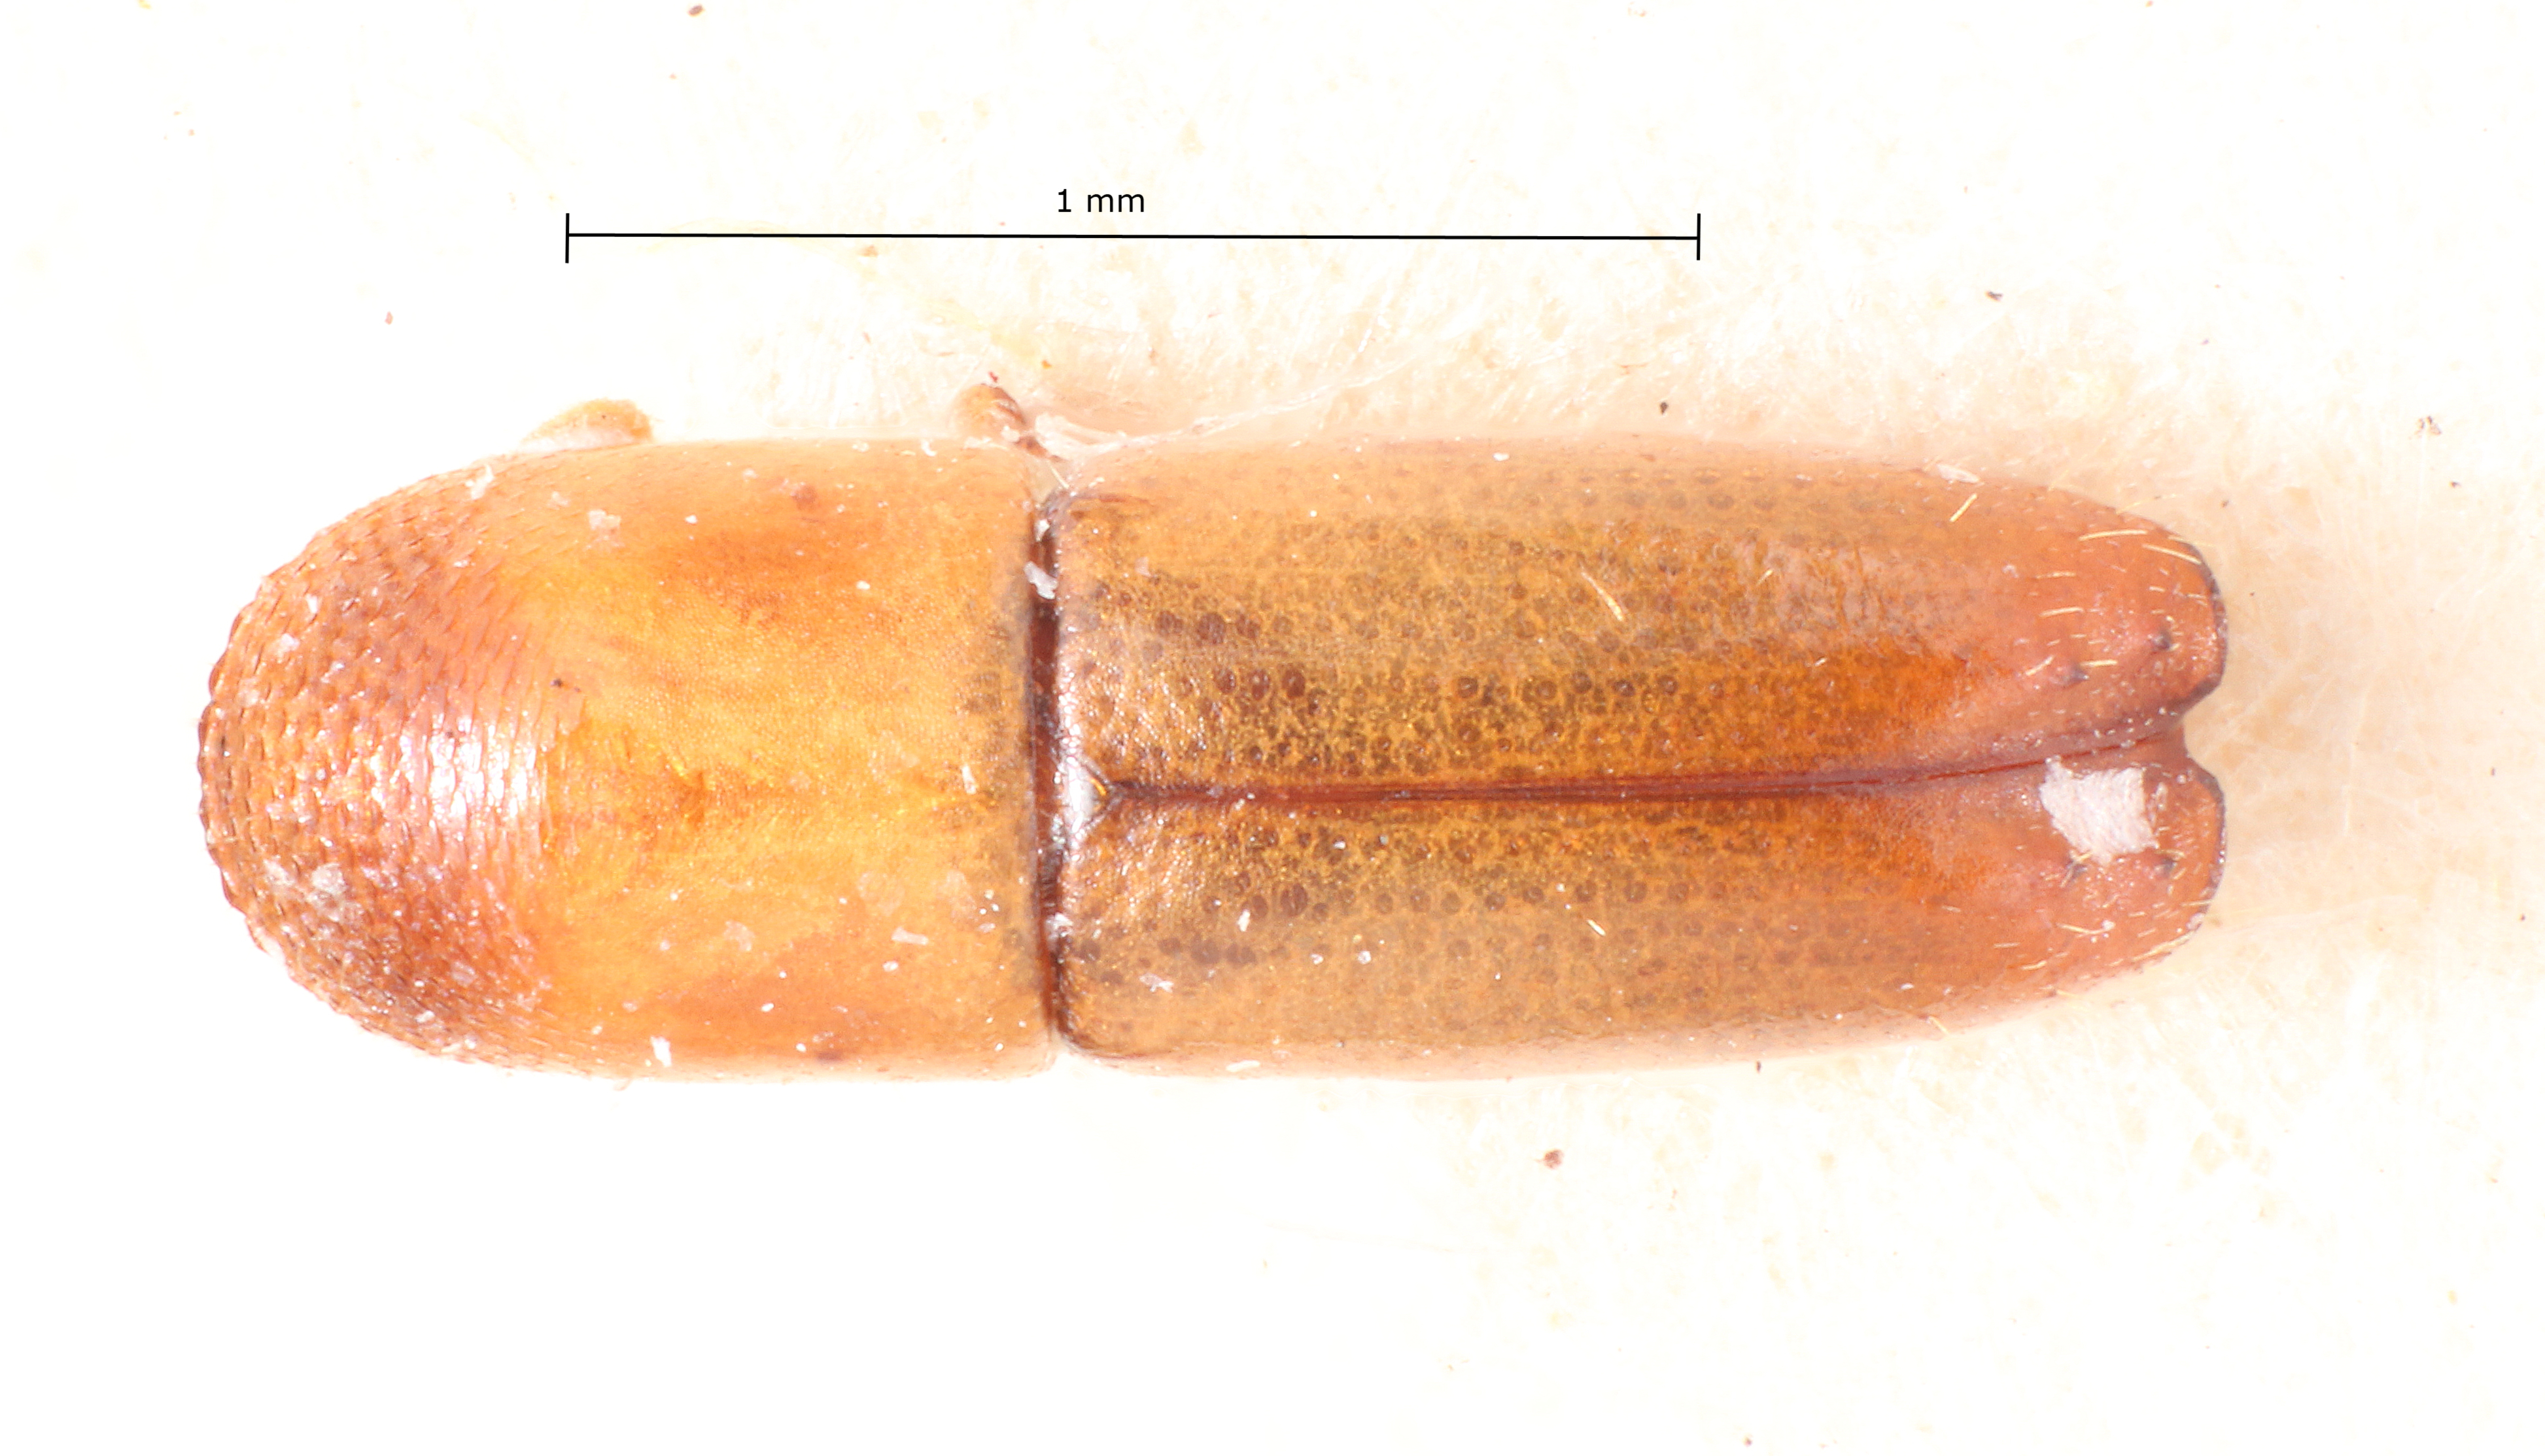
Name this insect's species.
Pterocyclon praeustum
